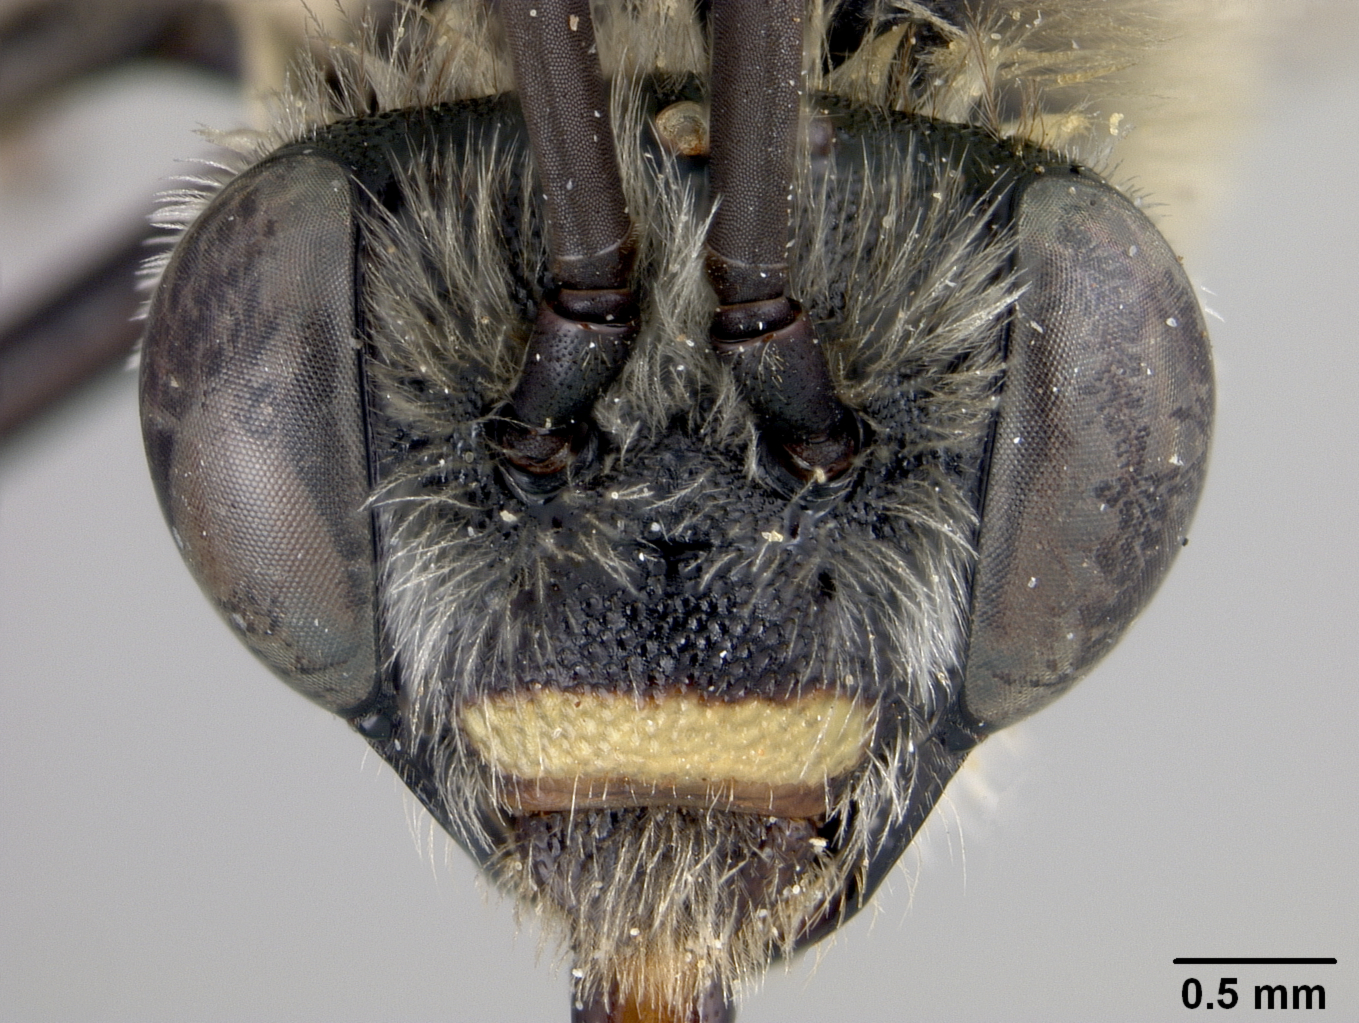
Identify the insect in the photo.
Melissodes flavifasciatus
